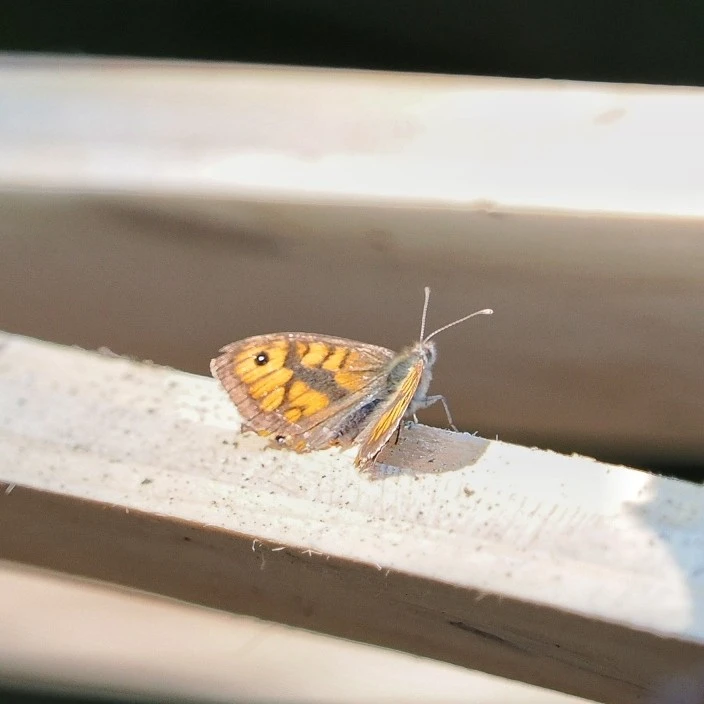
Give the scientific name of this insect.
Lasiommata megera (also Pararge megera)
